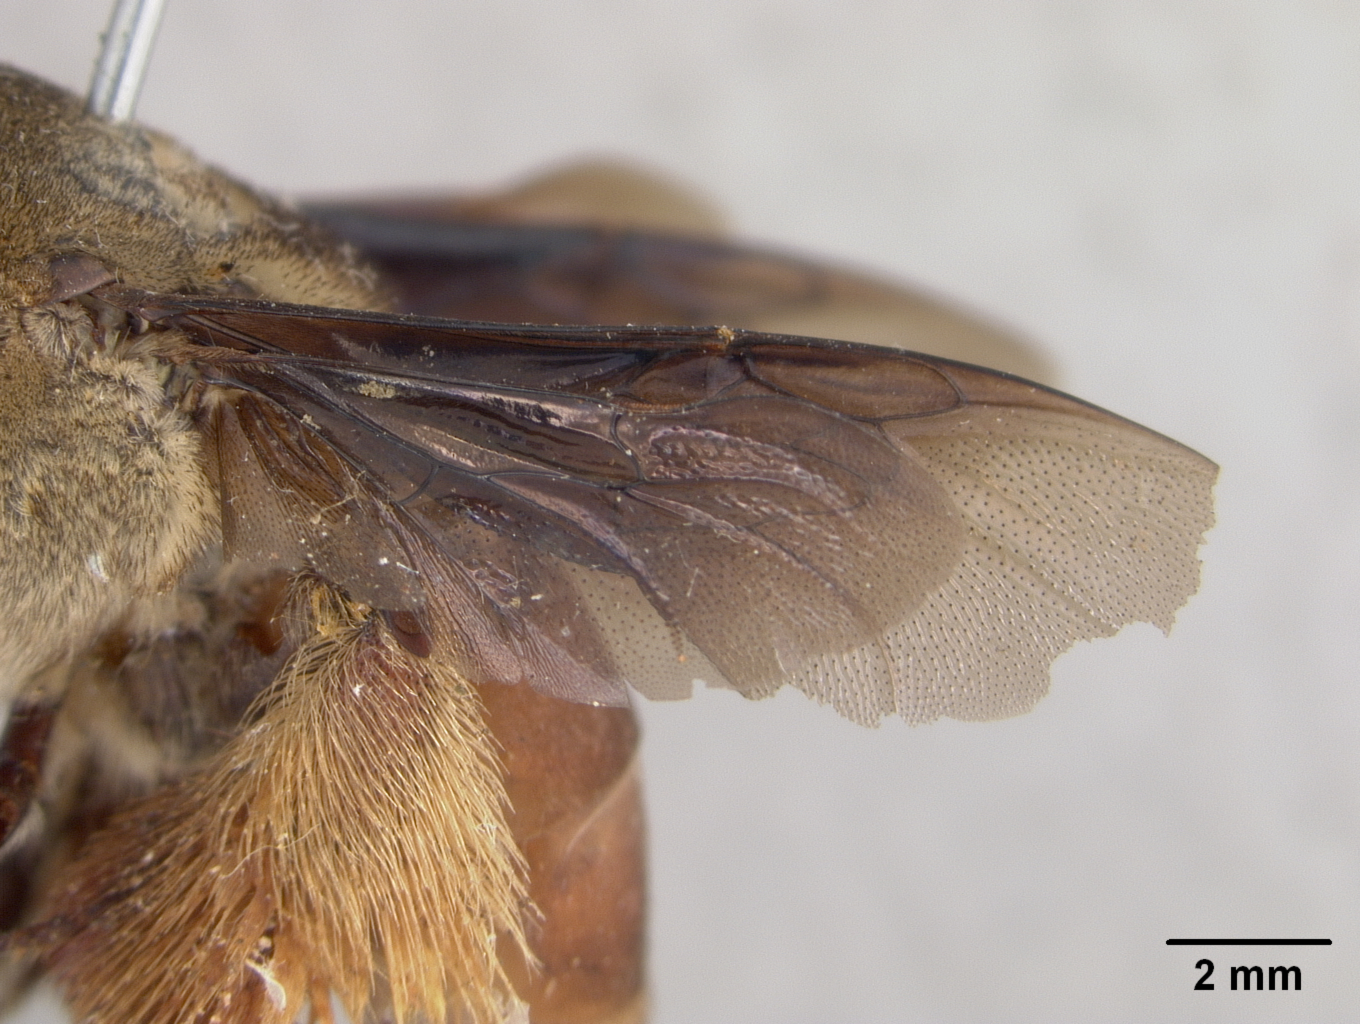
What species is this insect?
Centris friesei
